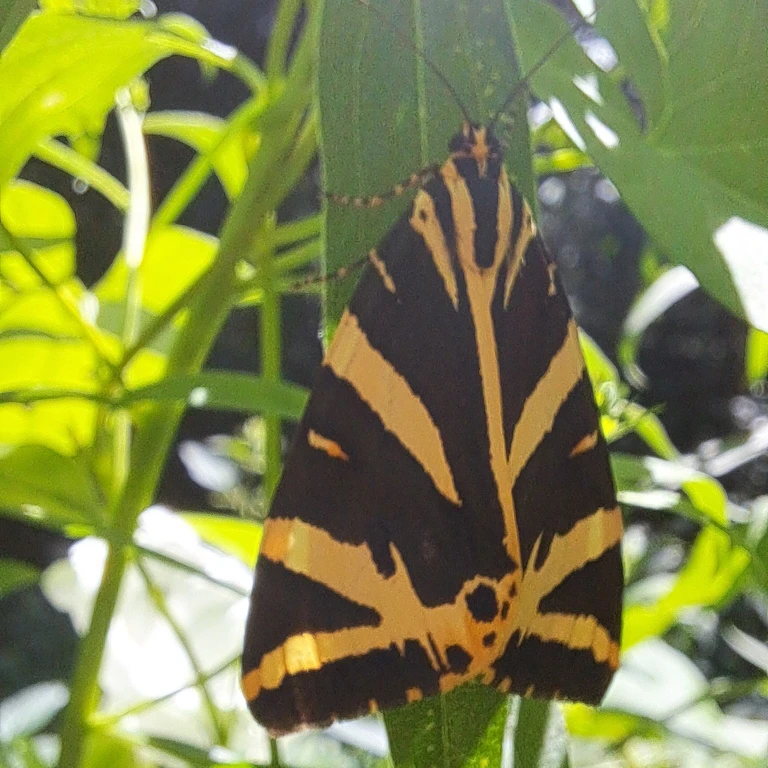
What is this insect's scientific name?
Euplagia quadripunctaria
